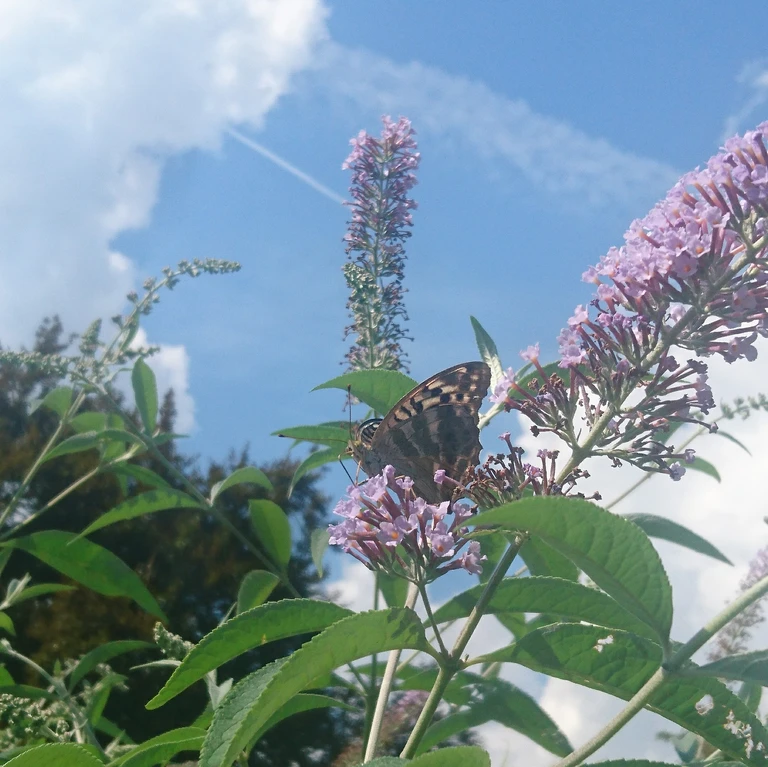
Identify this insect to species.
Argynnis paphia
